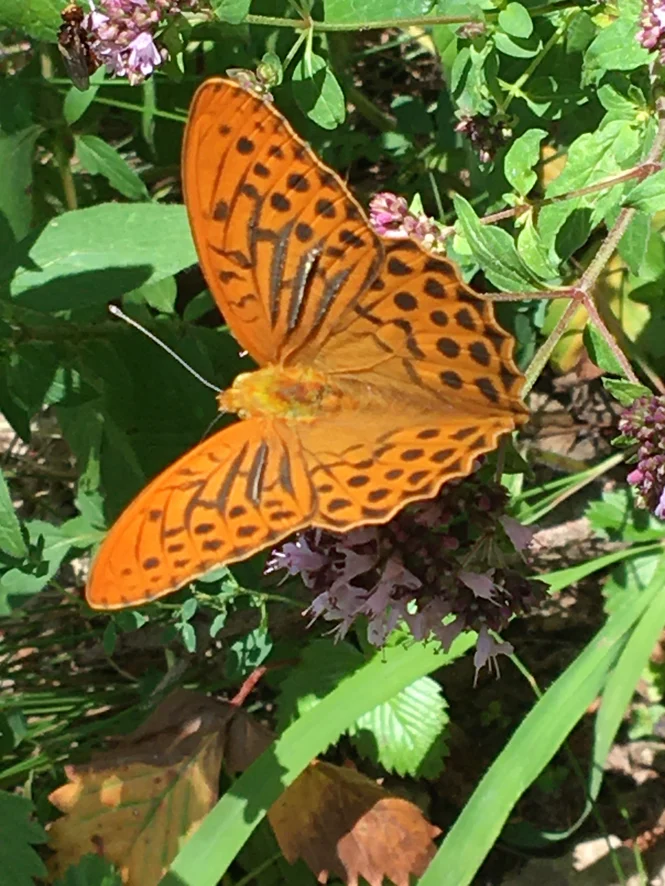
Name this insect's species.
Argynnis paphia
